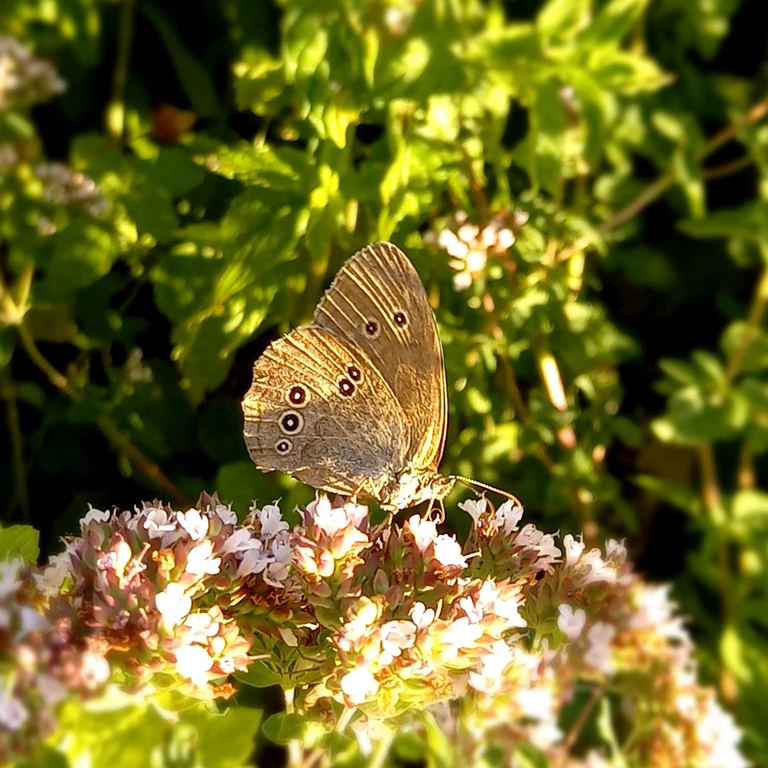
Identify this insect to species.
Aphantopus hyperantus
